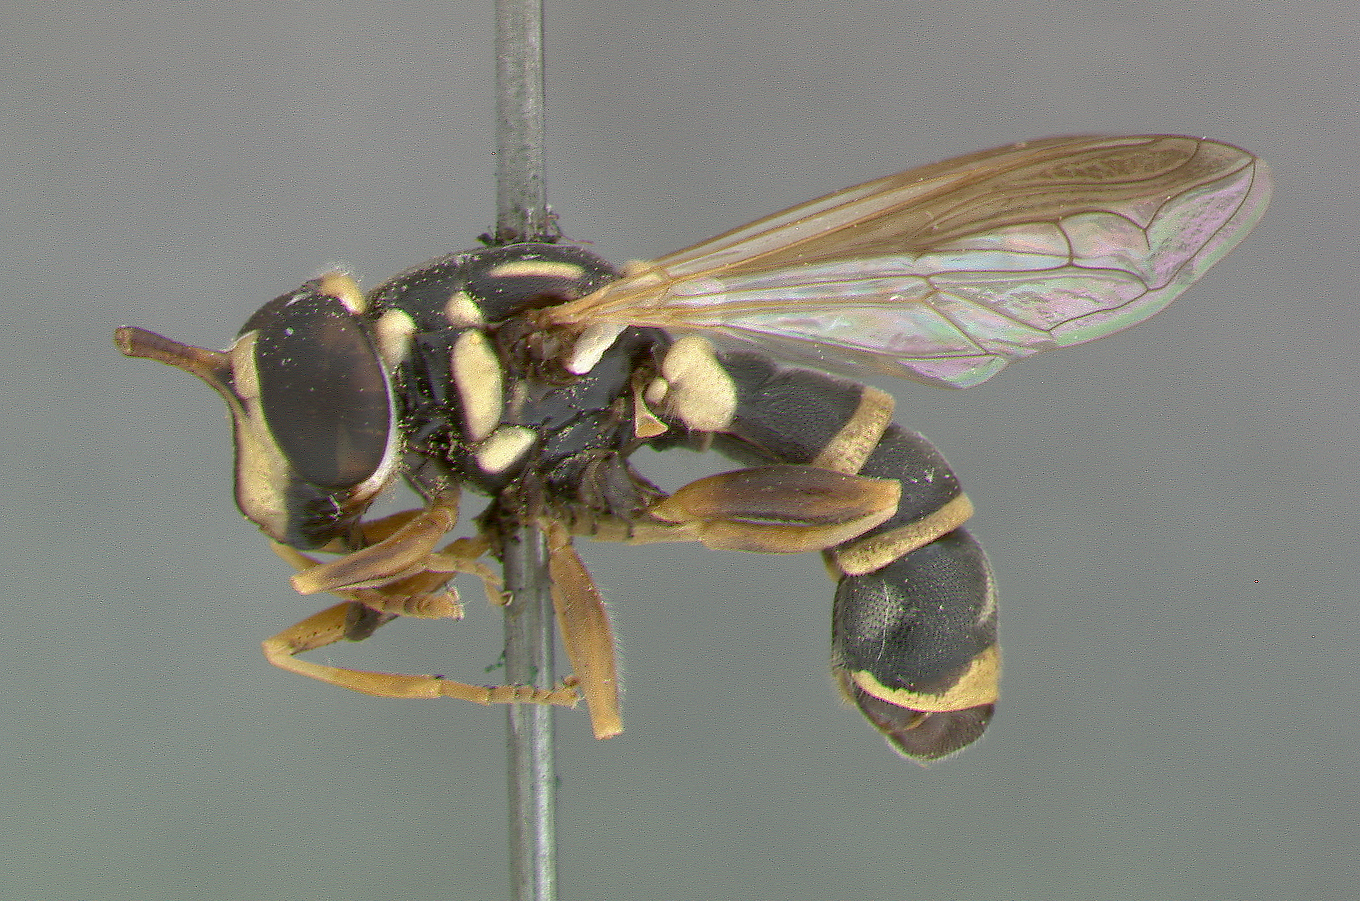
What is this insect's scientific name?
Sphiximorpha ancoralis
